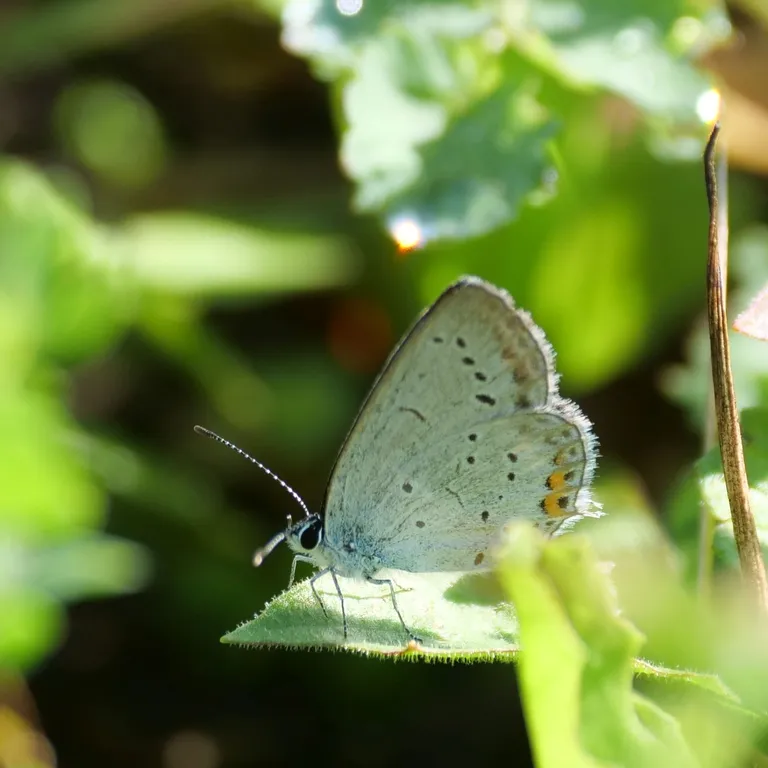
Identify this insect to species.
Cupido argiades (also Elkalyce argiades)
